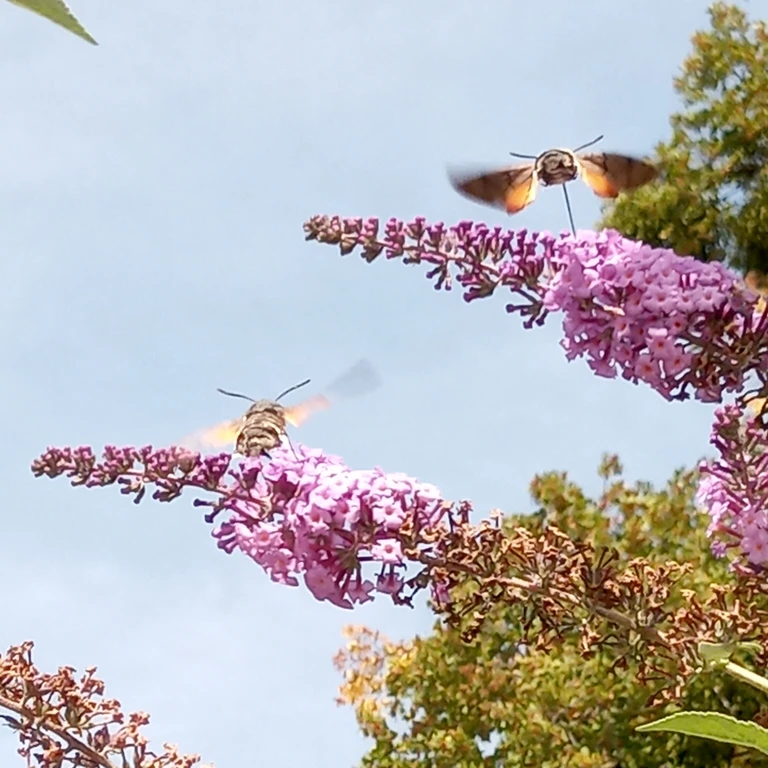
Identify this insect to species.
Macroglossum stellatarum
